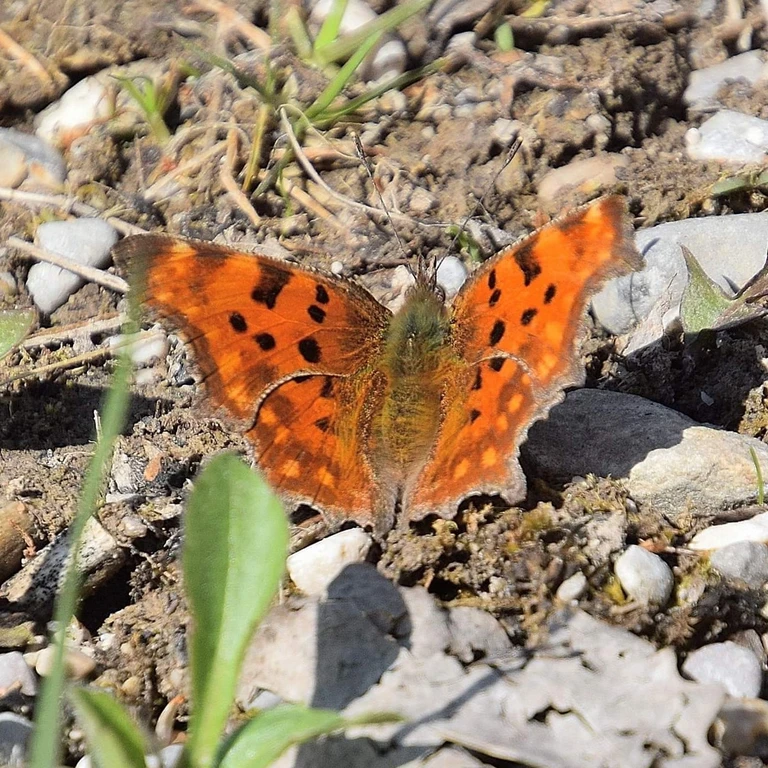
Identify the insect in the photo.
Polygonia c-album
